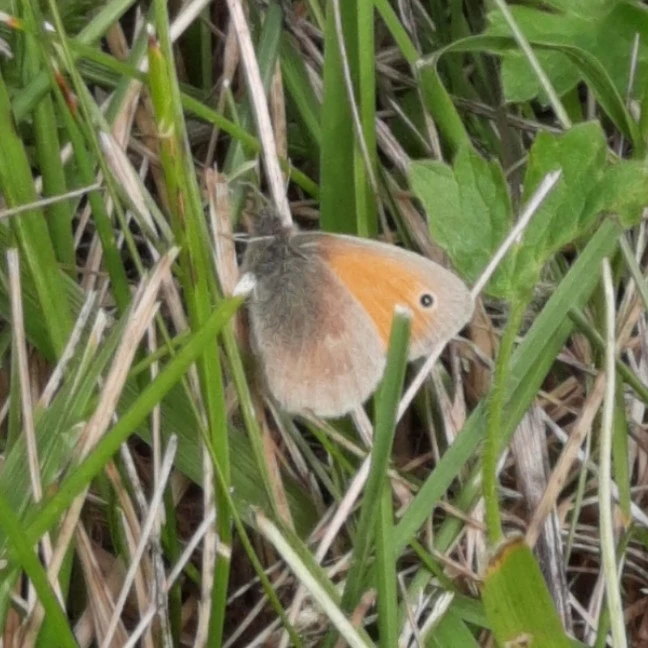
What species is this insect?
Coenonympha pamphilus
